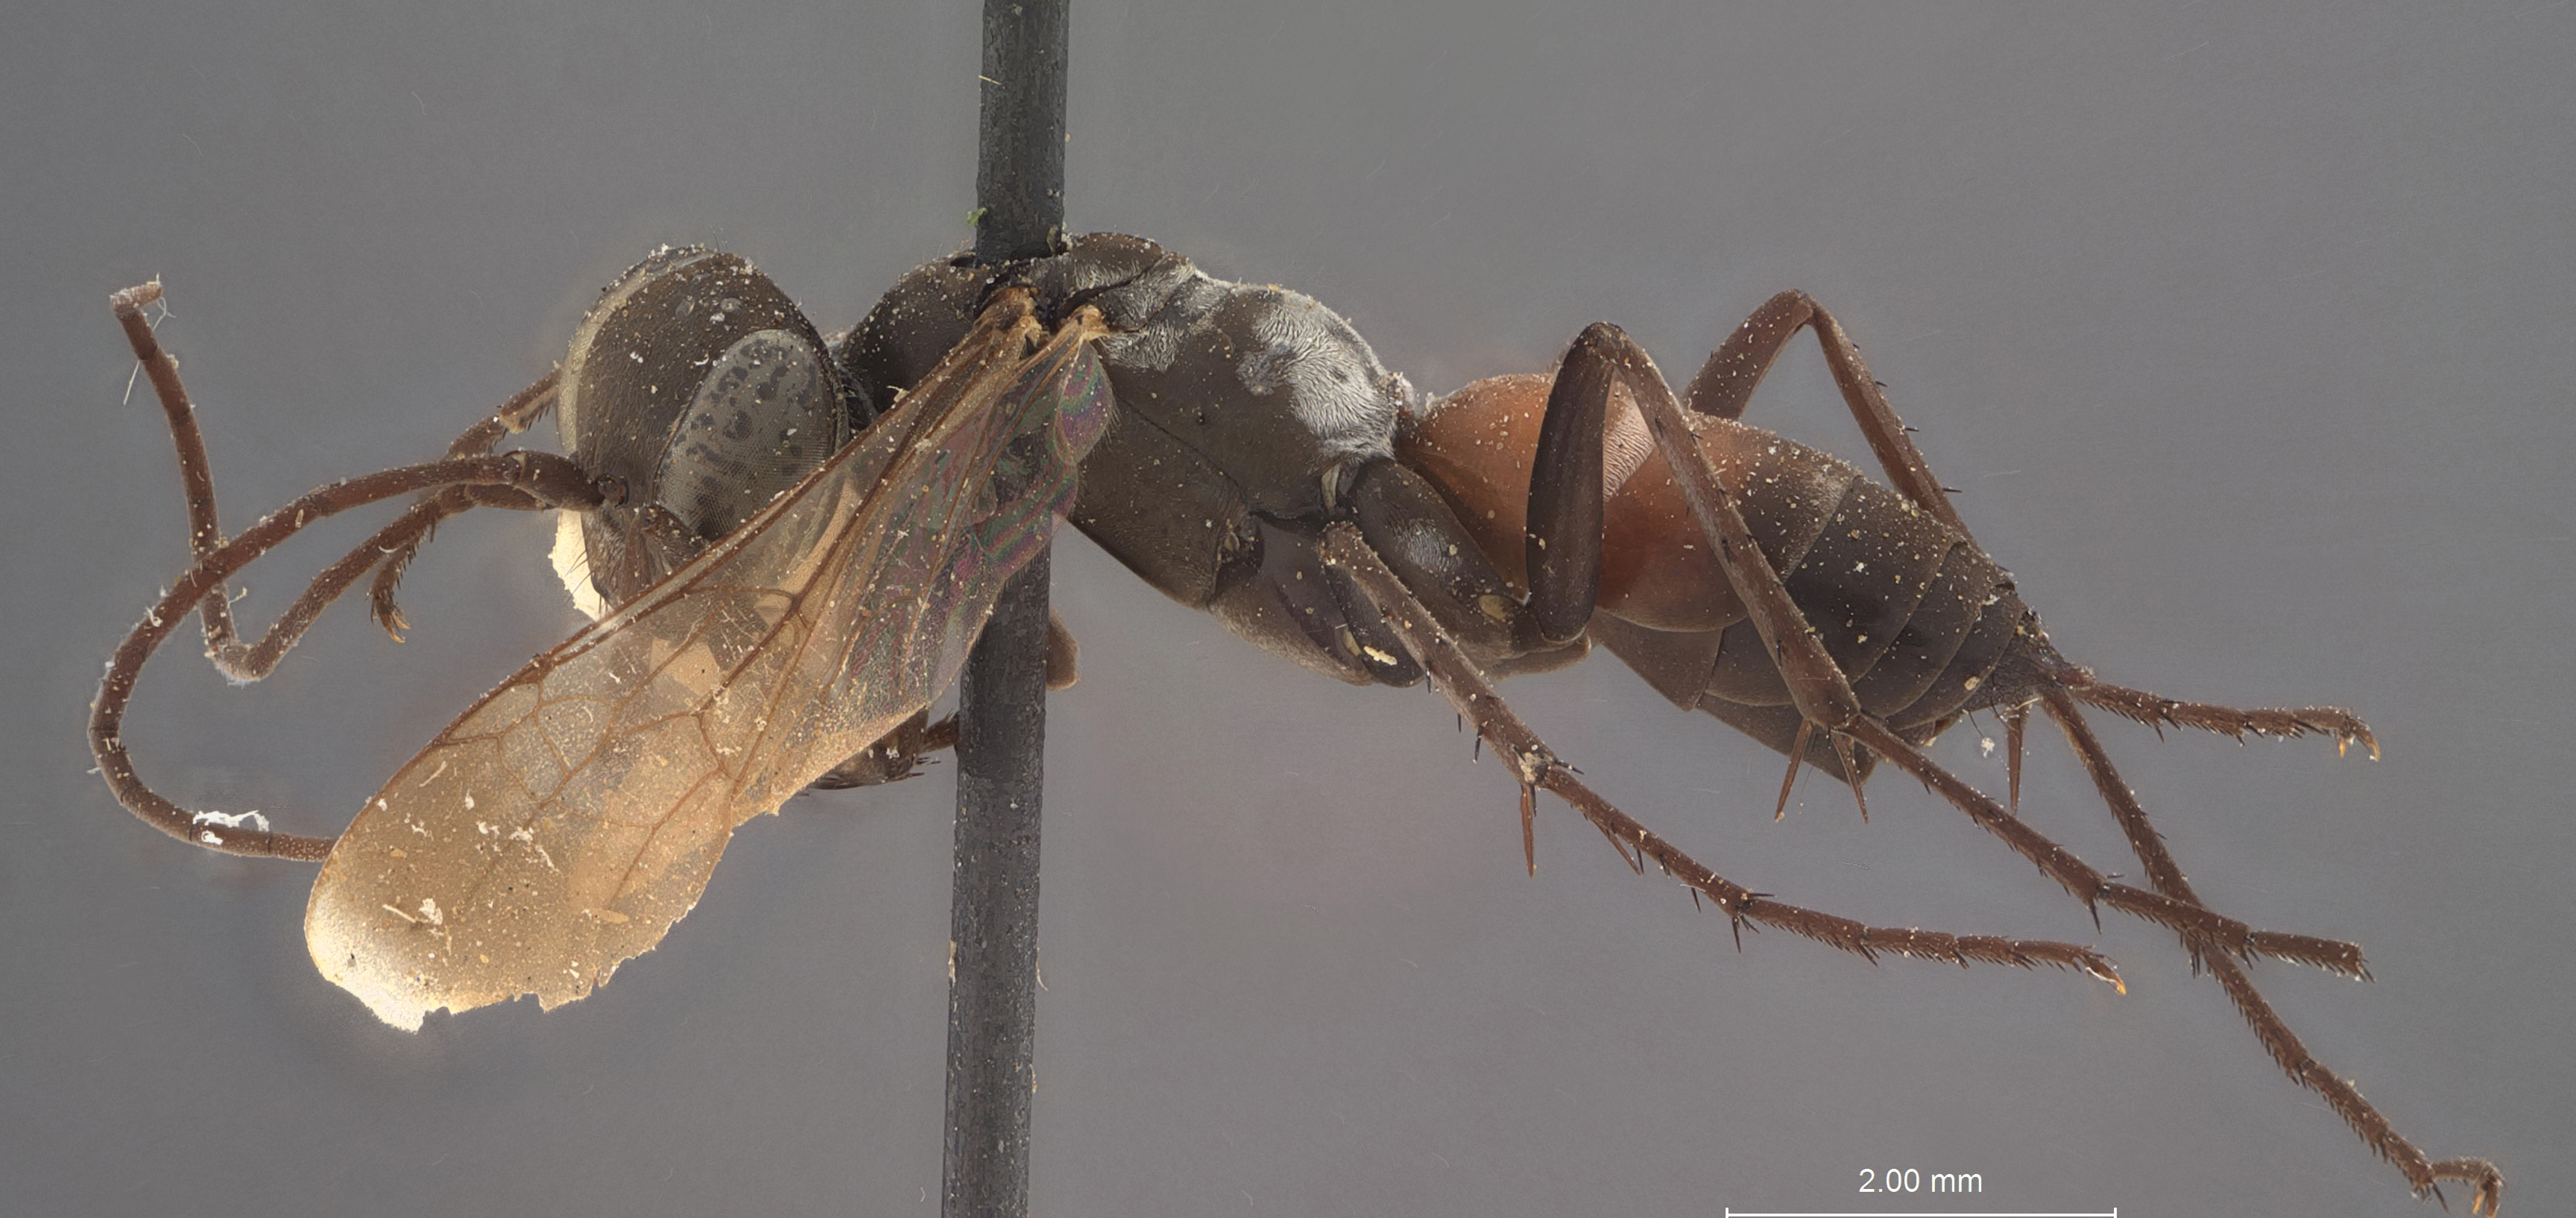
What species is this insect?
Pompilus arcanus
